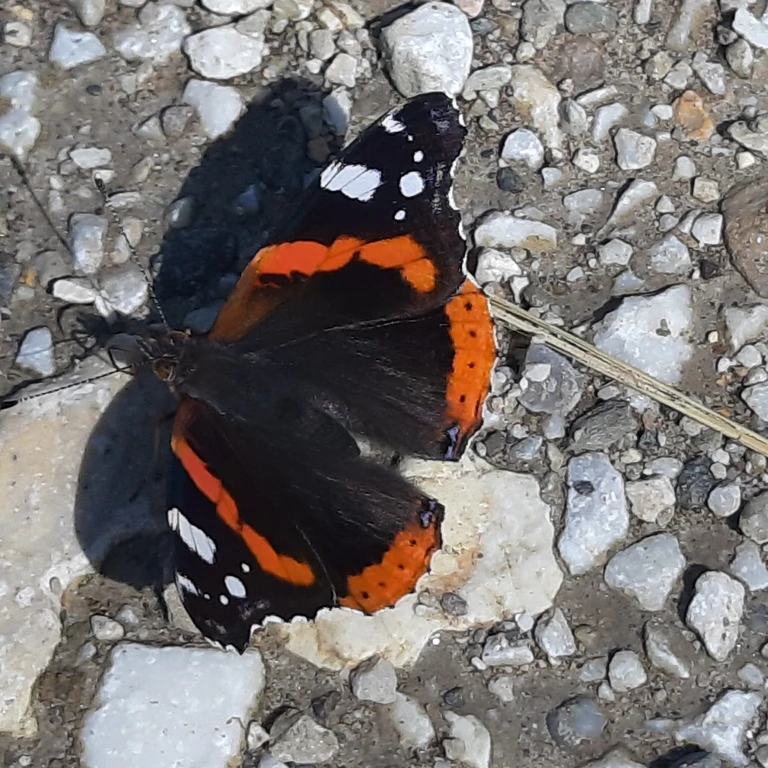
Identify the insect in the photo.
Vanessa atalanta
